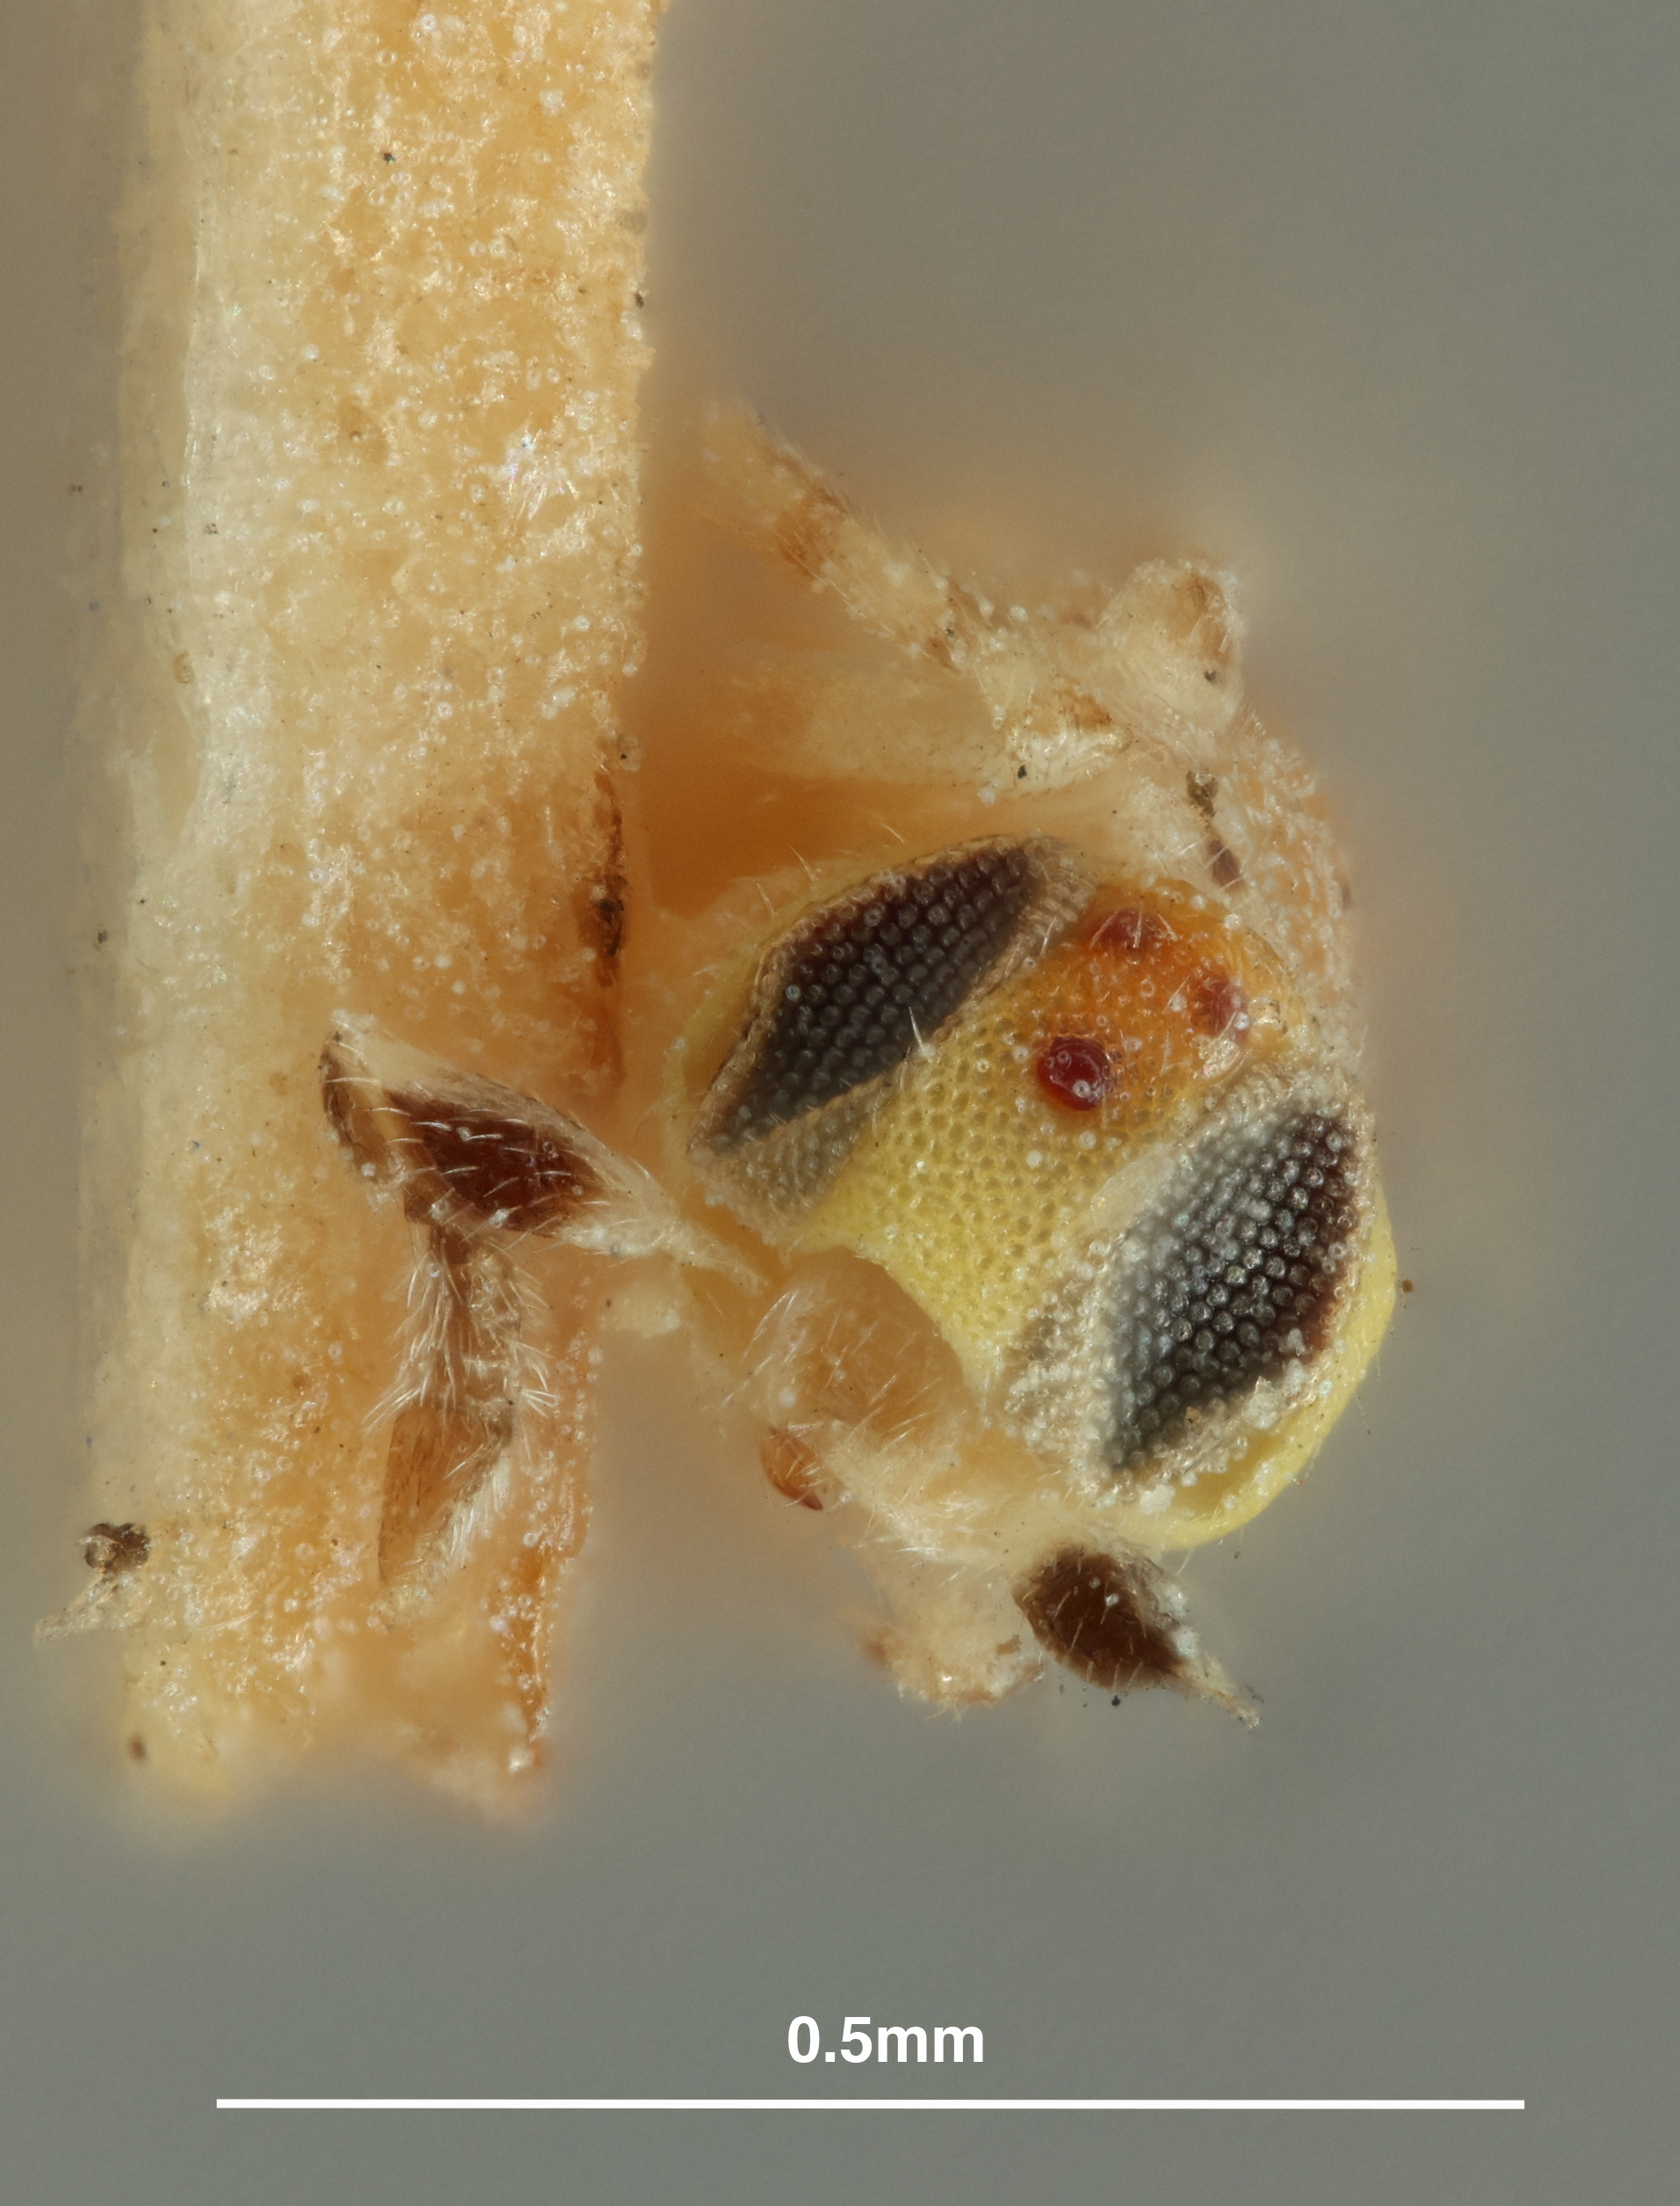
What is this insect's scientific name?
Aphycus flaviceps
